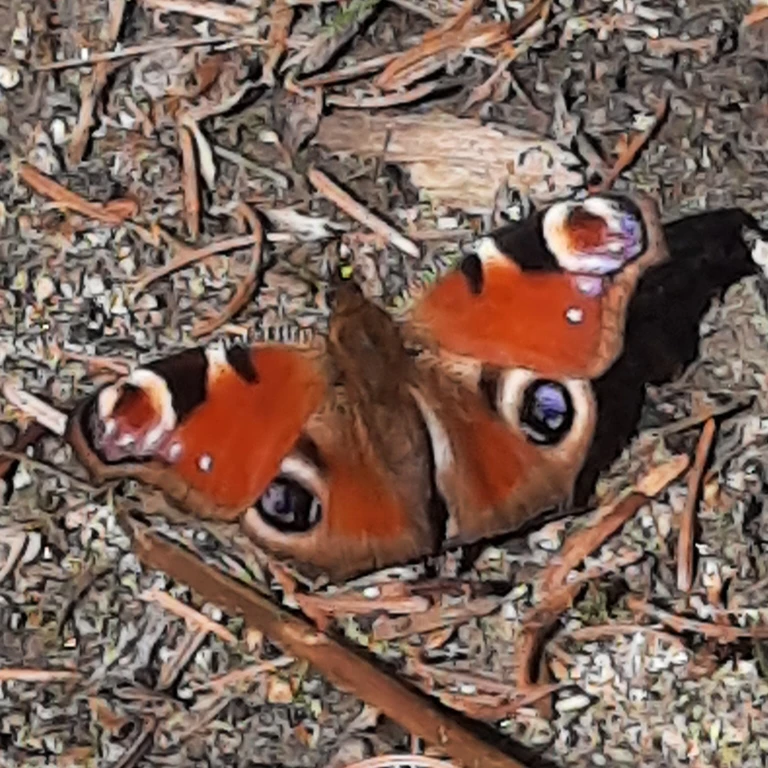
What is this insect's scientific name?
Aglais io
